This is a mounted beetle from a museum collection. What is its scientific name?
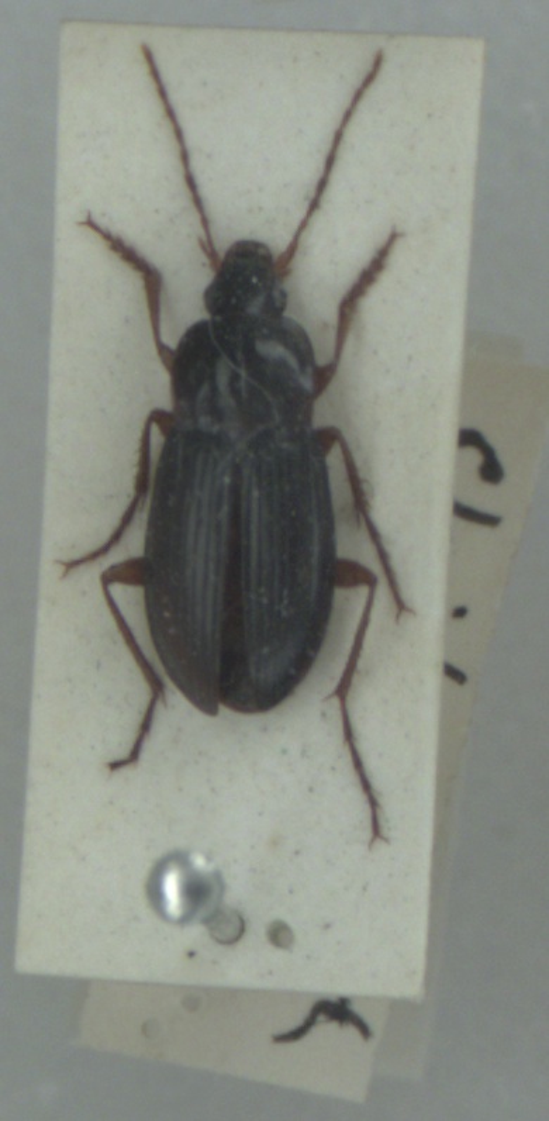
Calathus erratus
